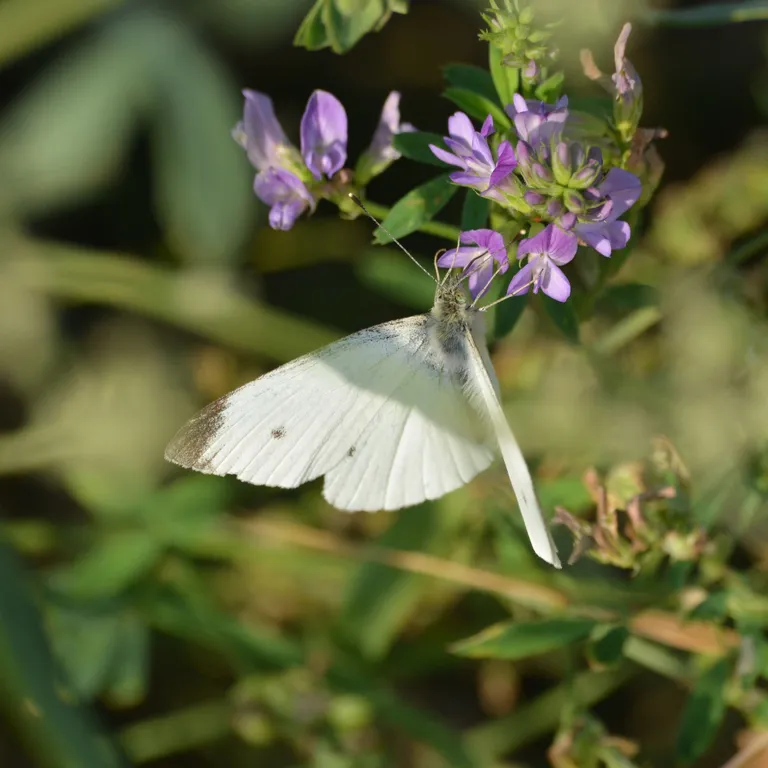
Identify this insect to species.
Pieris rapae
